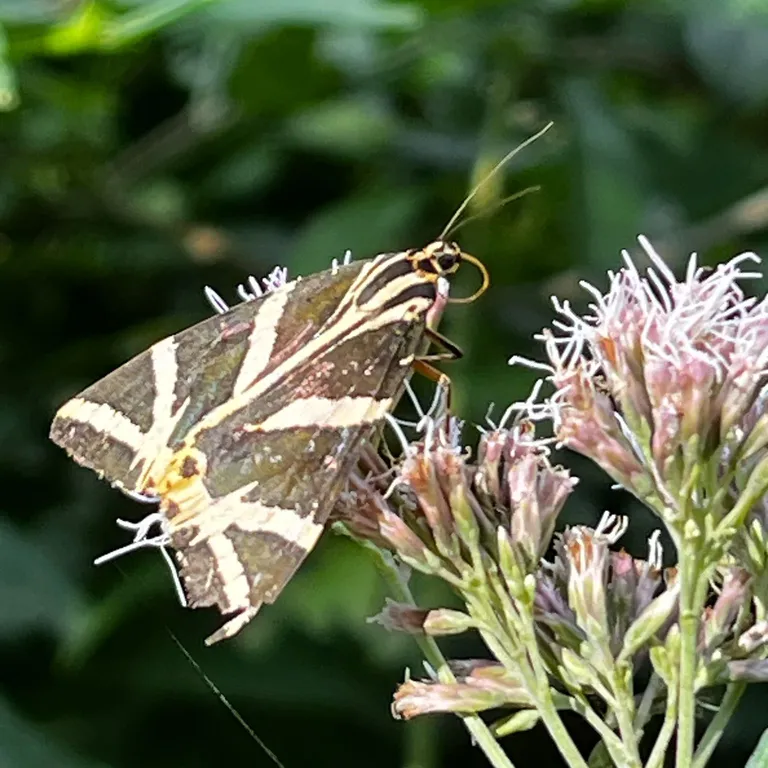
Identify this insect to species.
Euplagia quadripunctaria
